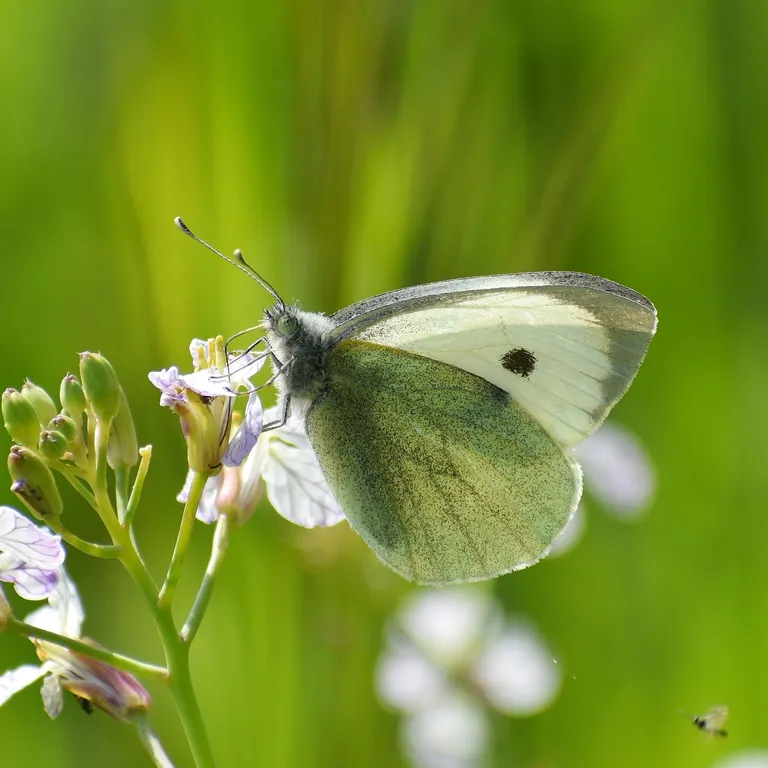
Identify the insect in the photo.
Pieris brassicae
